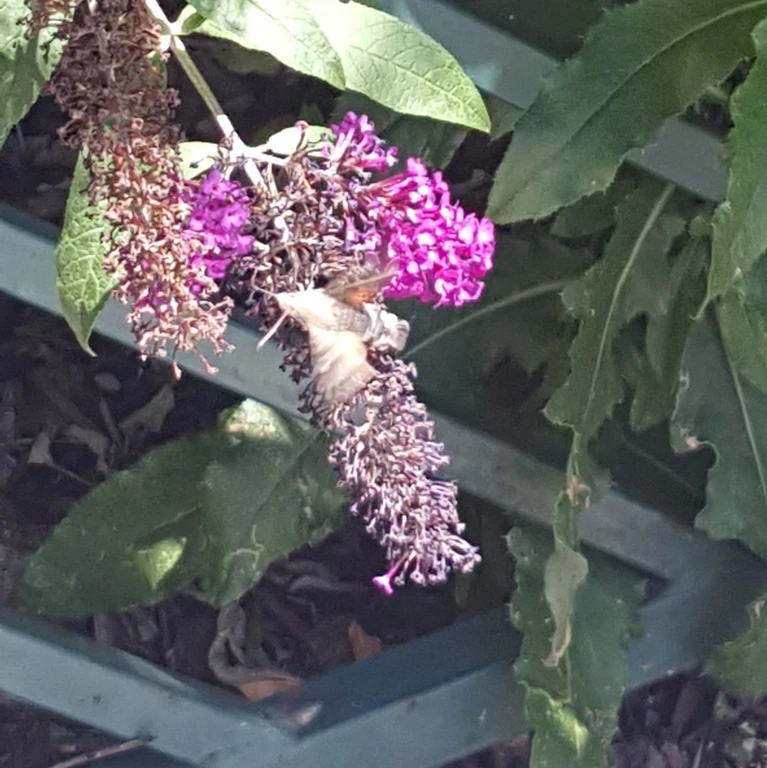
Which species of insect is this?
Macroglossum stellatarum
